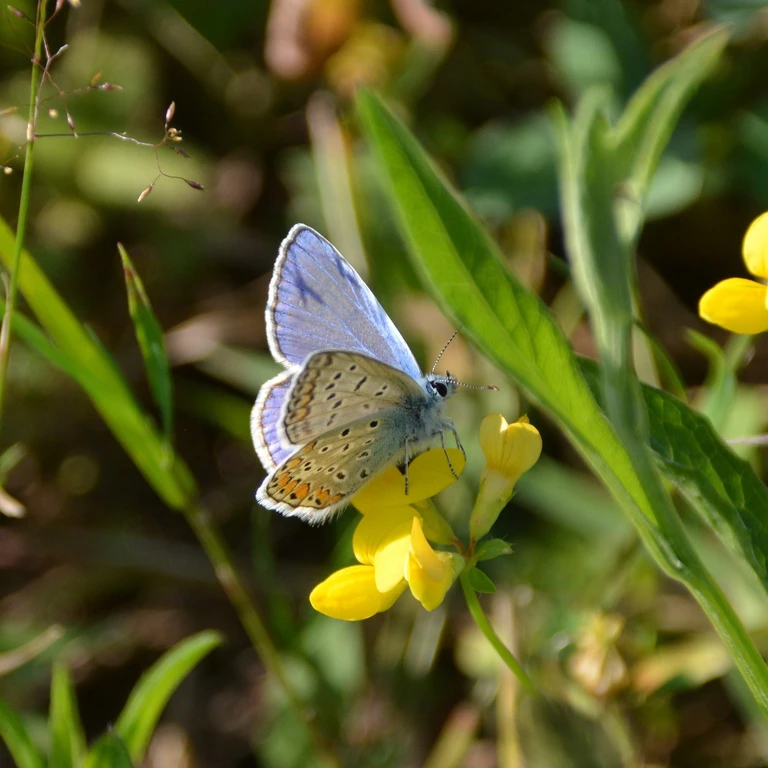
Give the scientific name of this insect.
Polyommatus icarus
